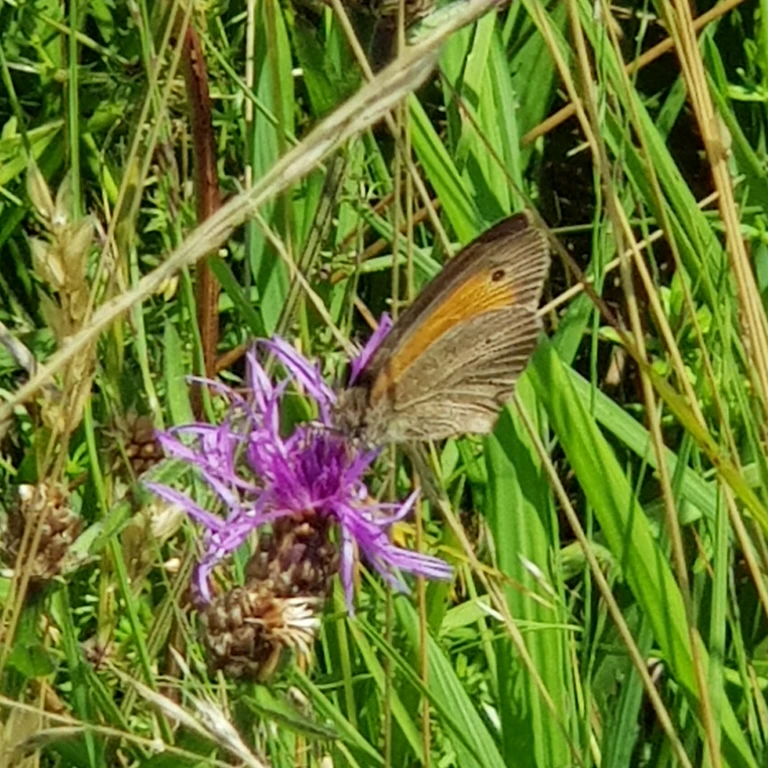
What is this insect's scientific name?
Maniola jurtina
